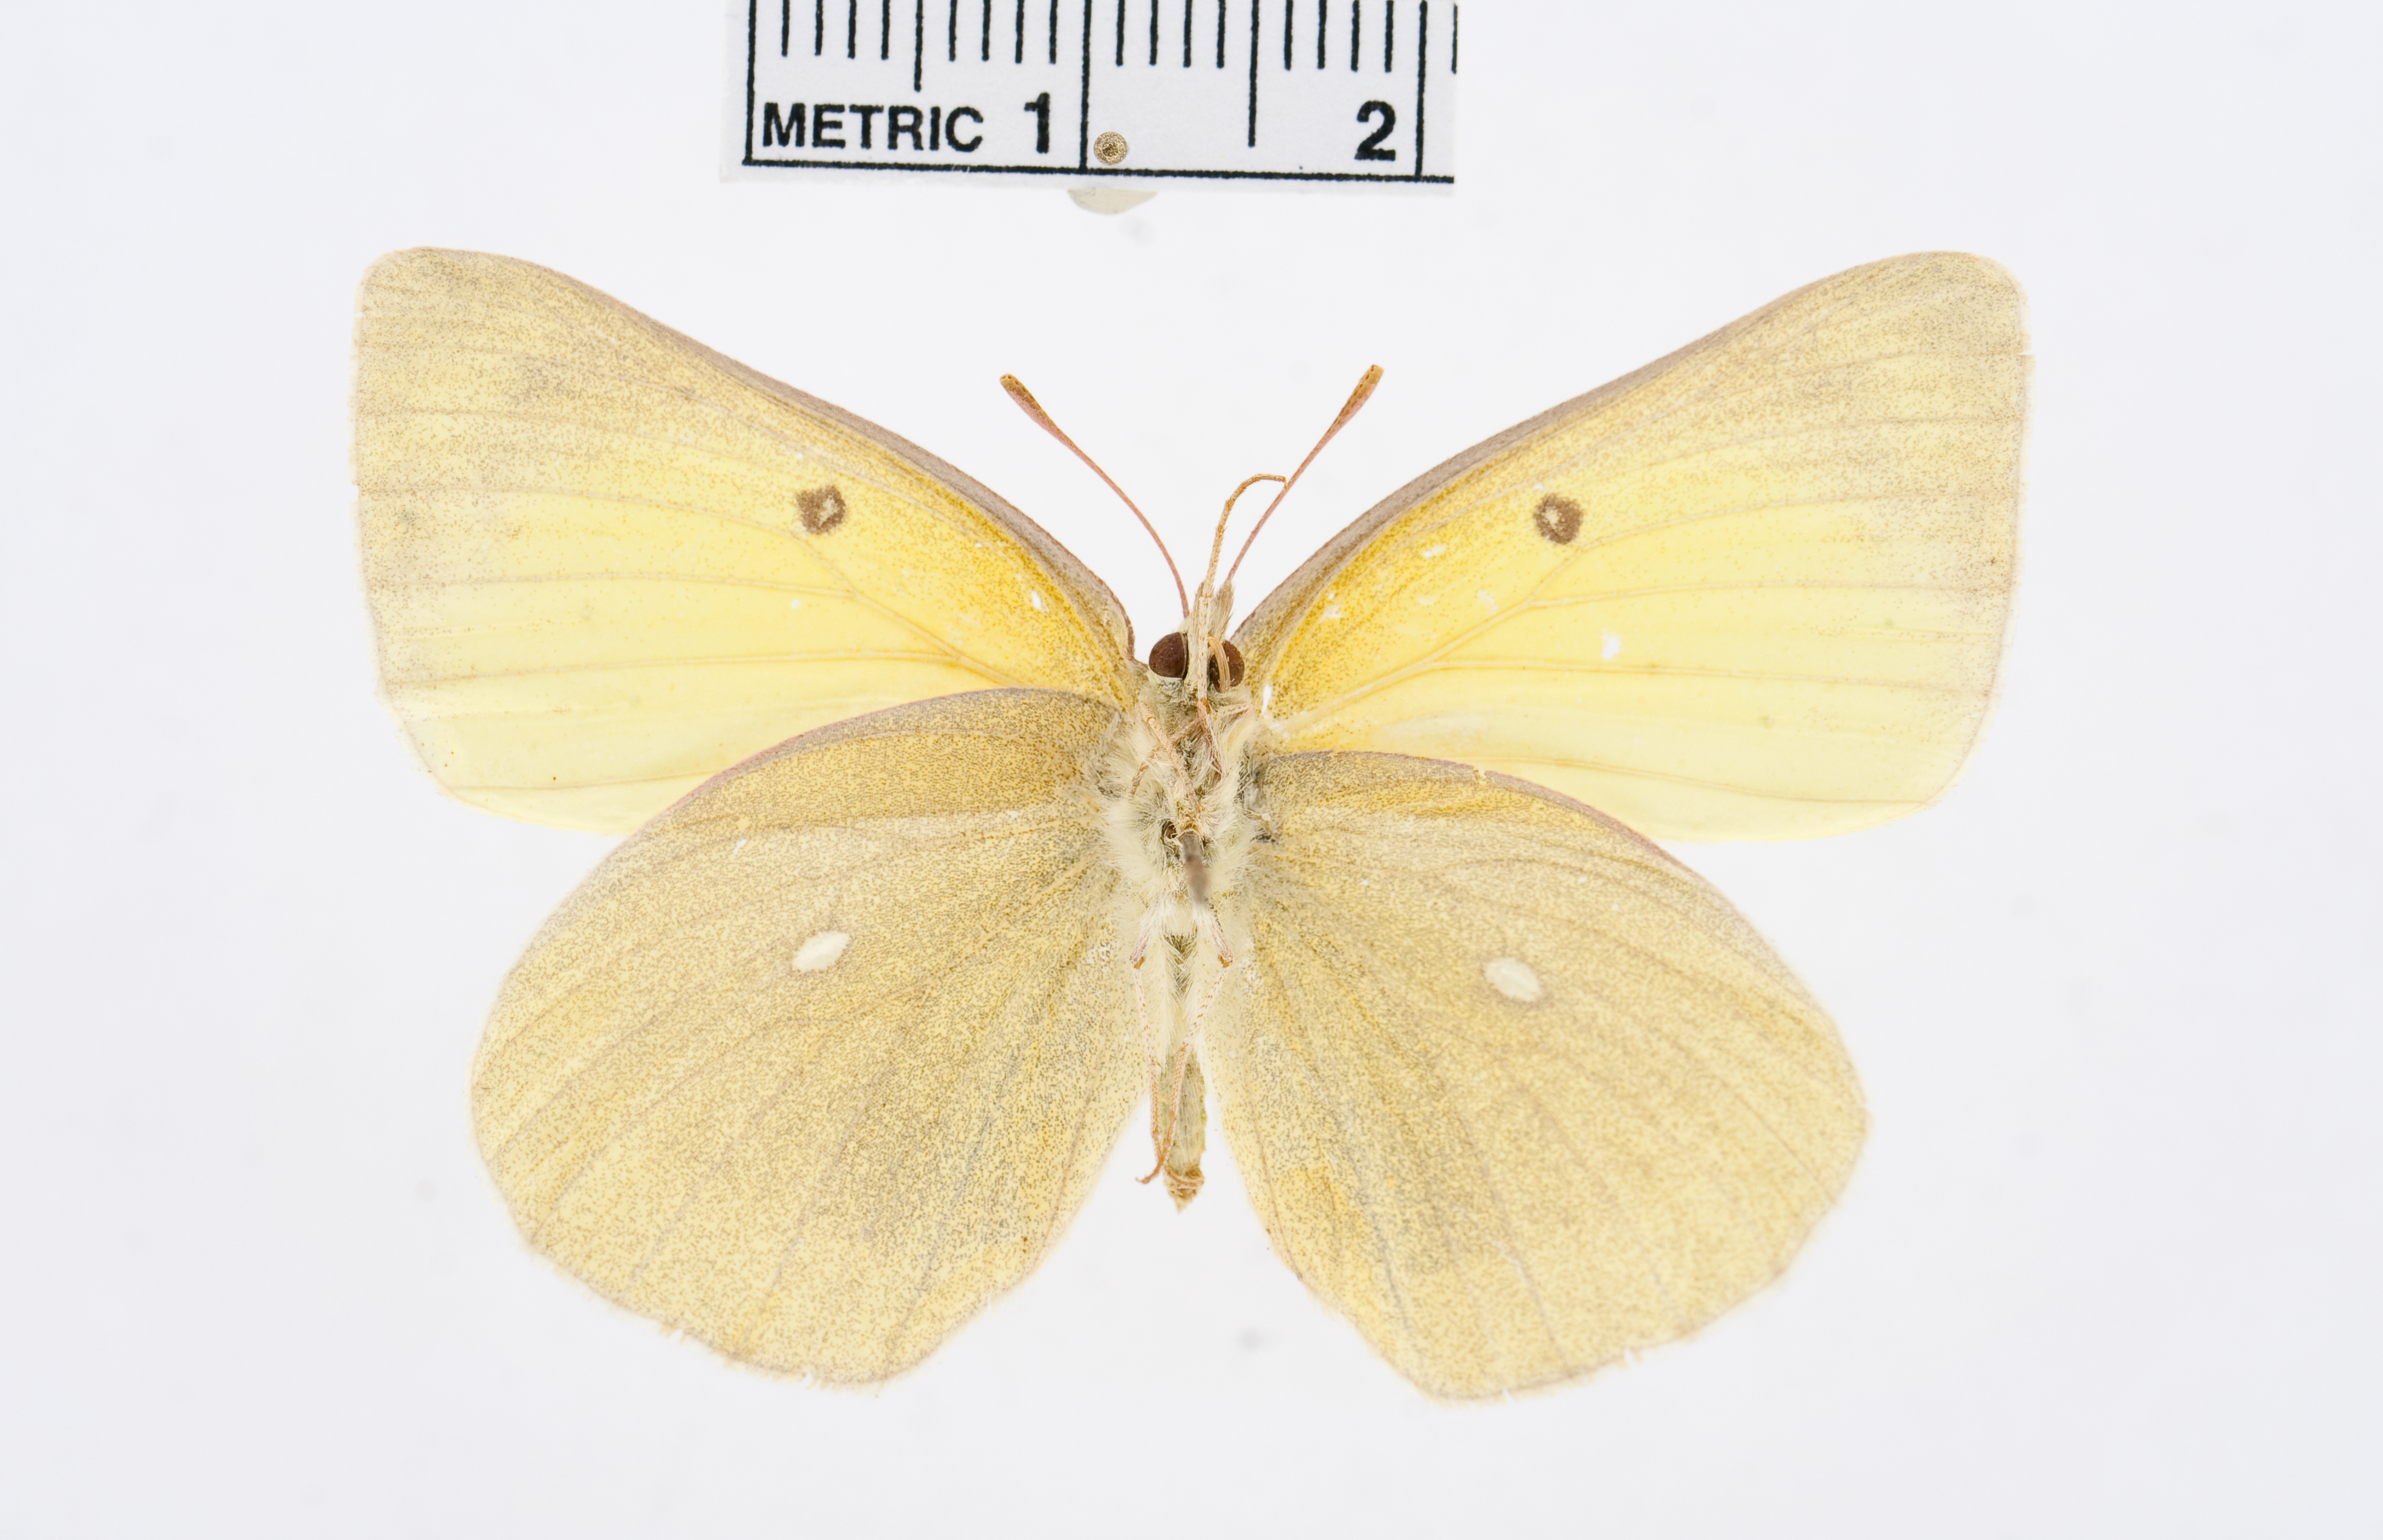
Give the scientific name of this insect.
Colias alexandra
